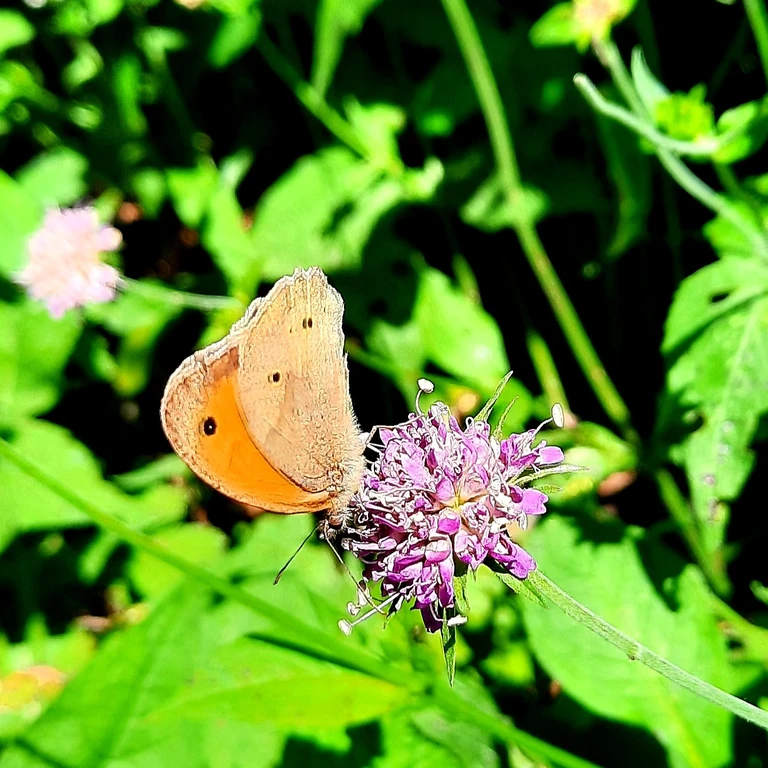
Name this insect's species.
Maniola jurtina
